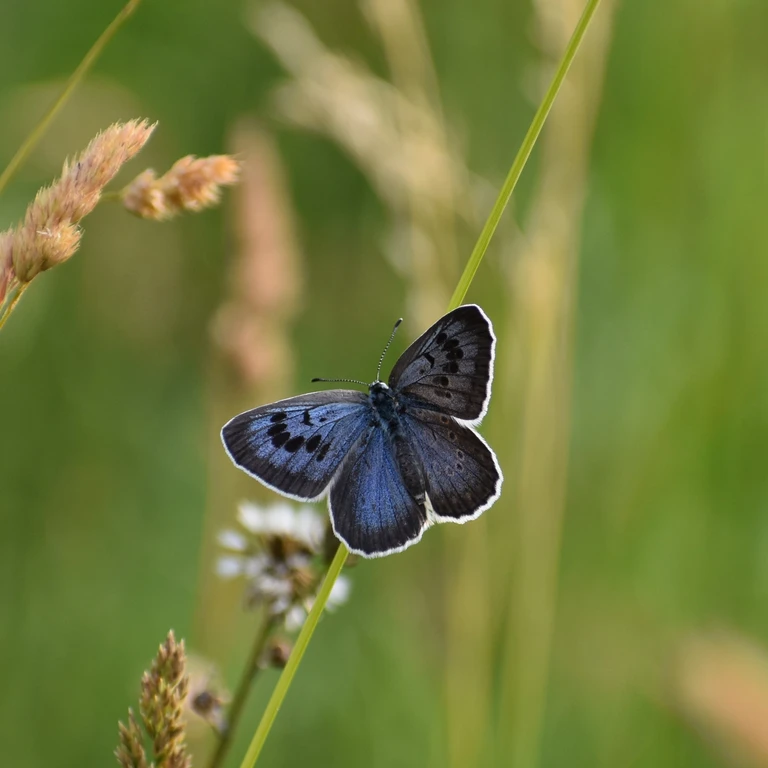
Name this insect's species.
Phengaris arion (also Maculinea arion)
